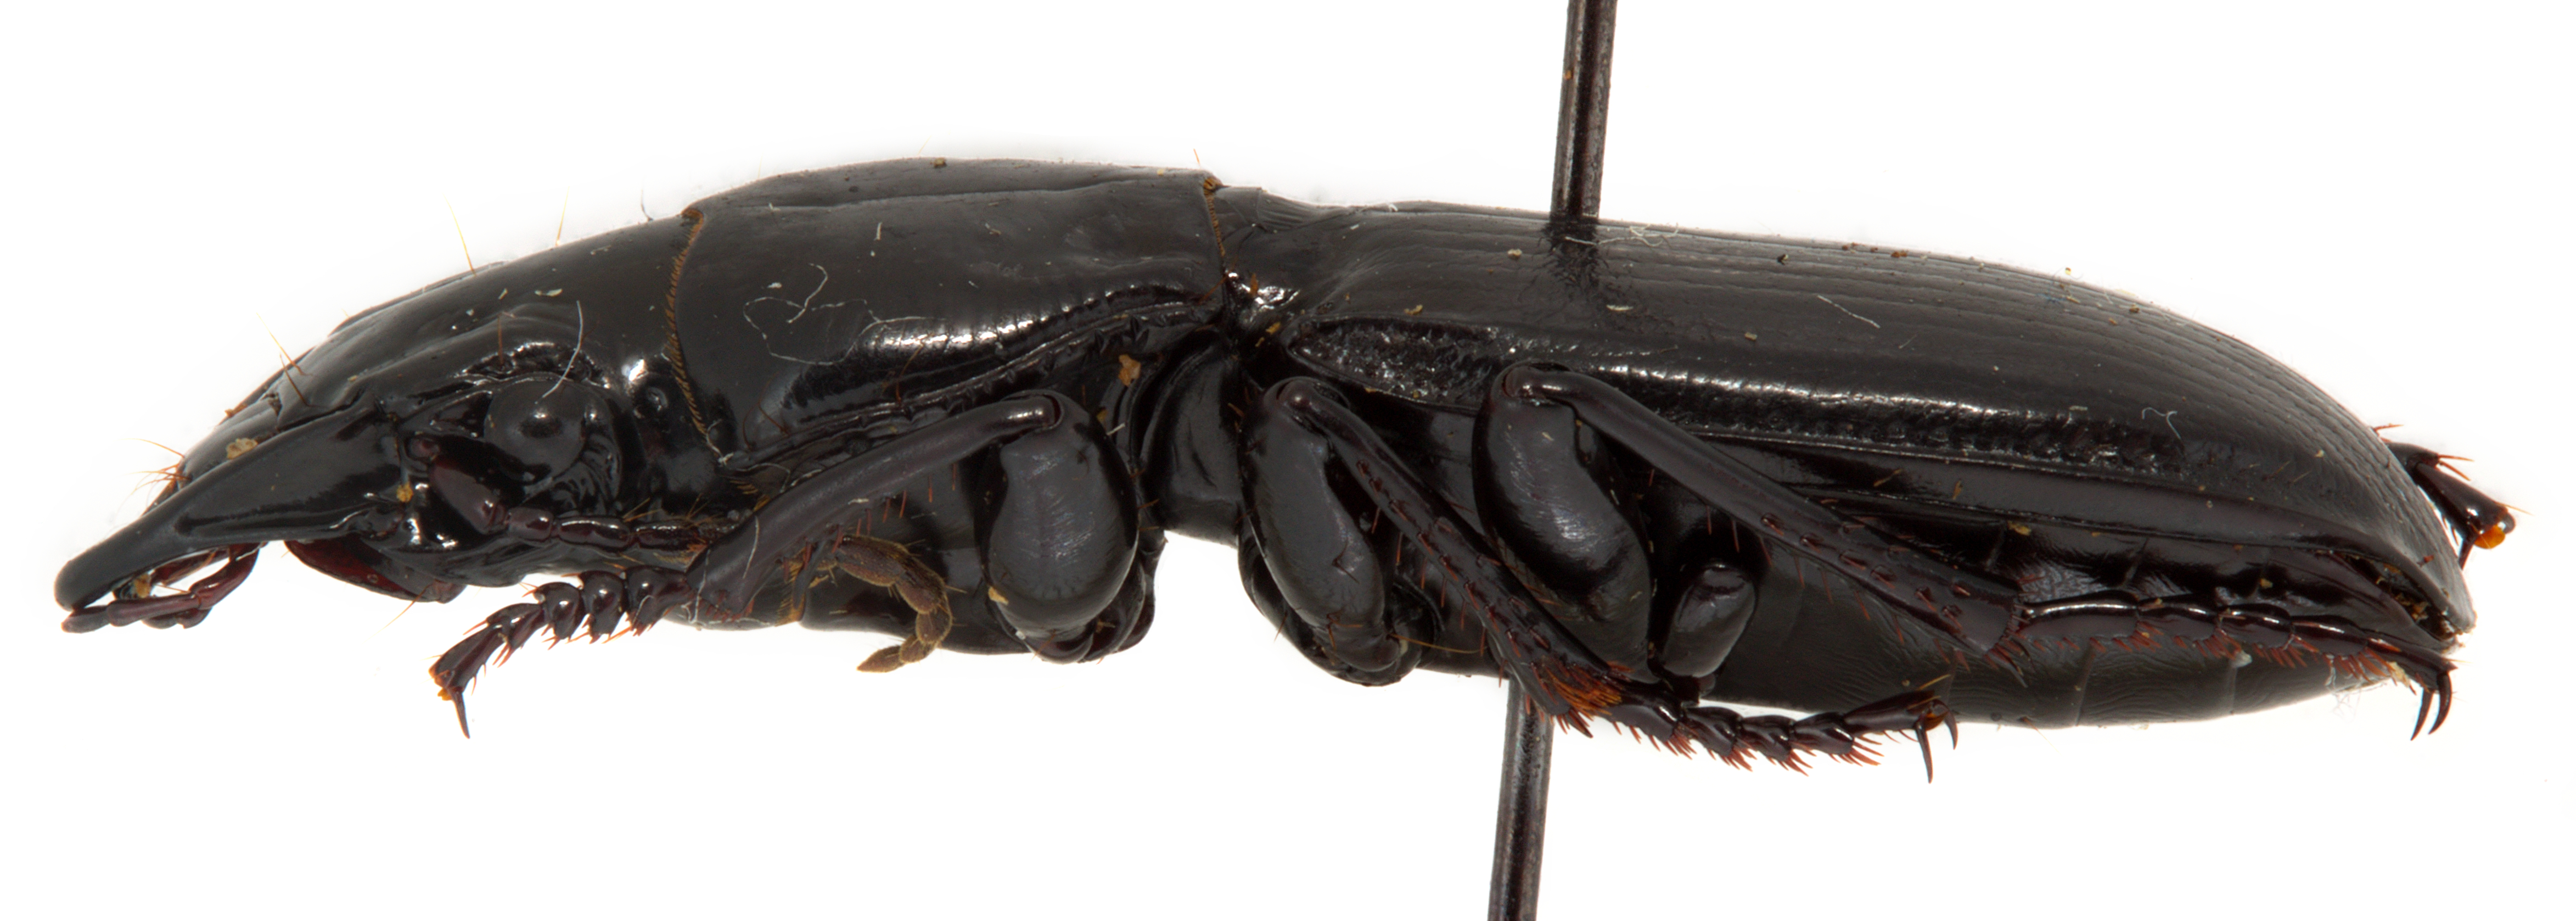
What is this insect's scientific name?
Percus strictus
